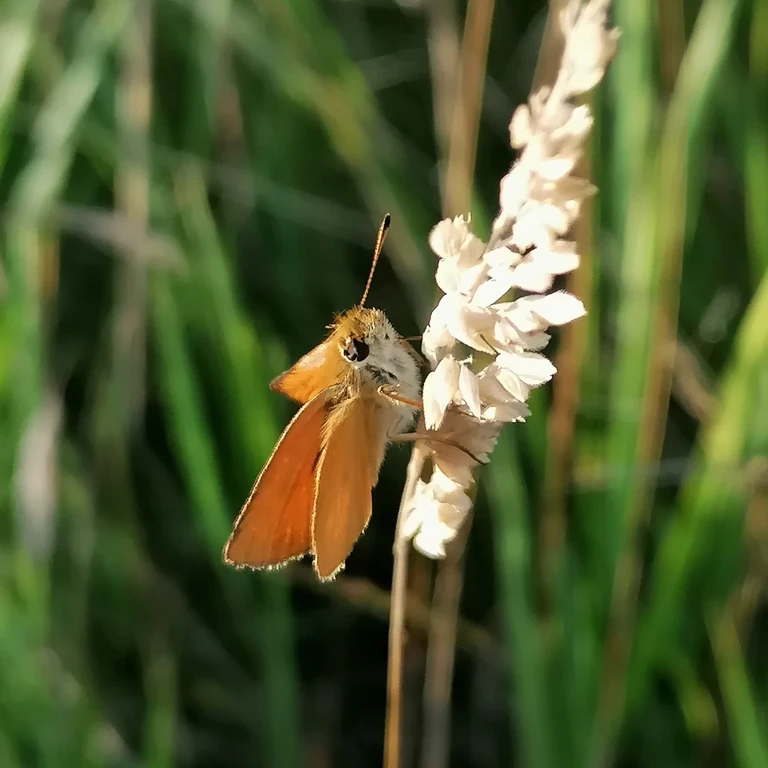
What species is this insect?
Thymelicus lineola
